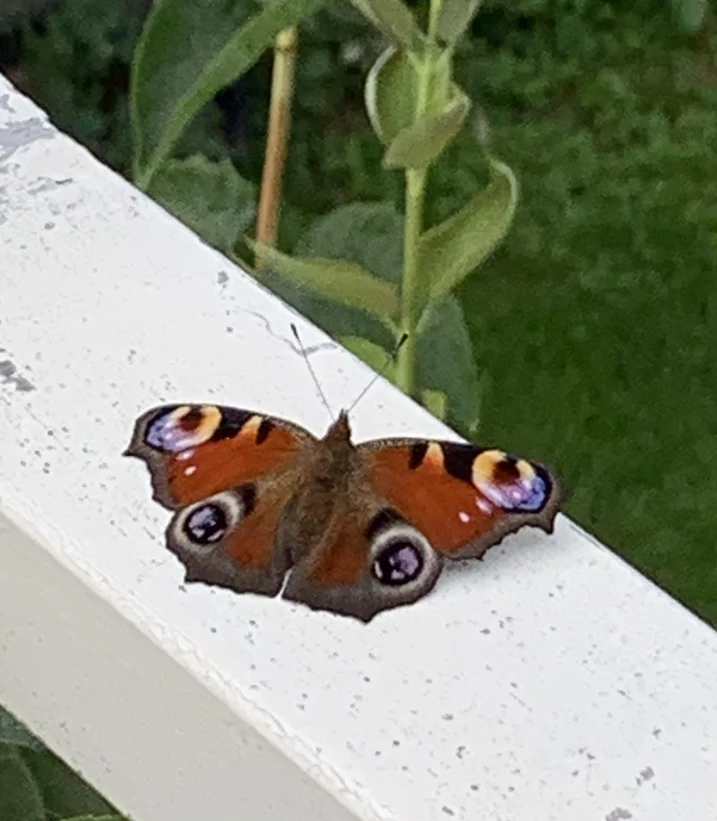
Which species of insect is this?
Aglais io
